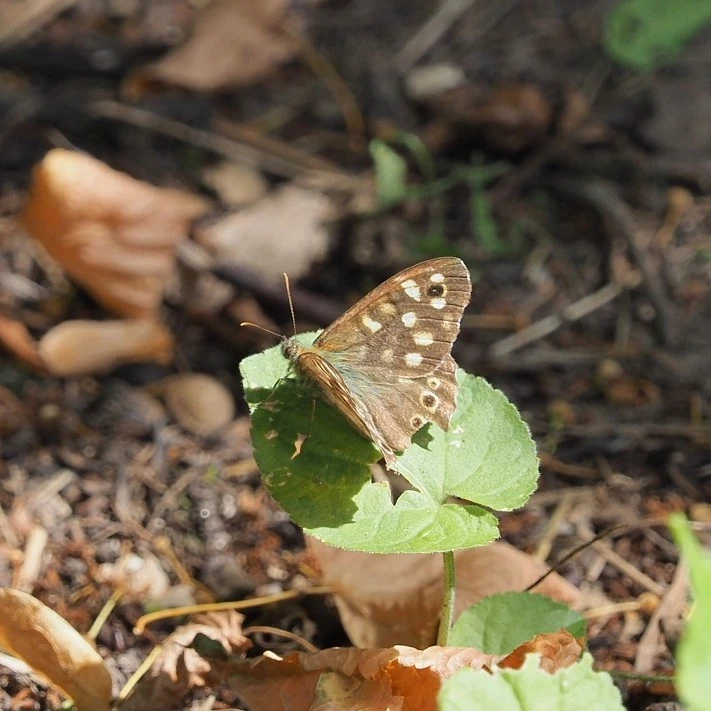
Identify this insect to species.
Pararge aegeria
